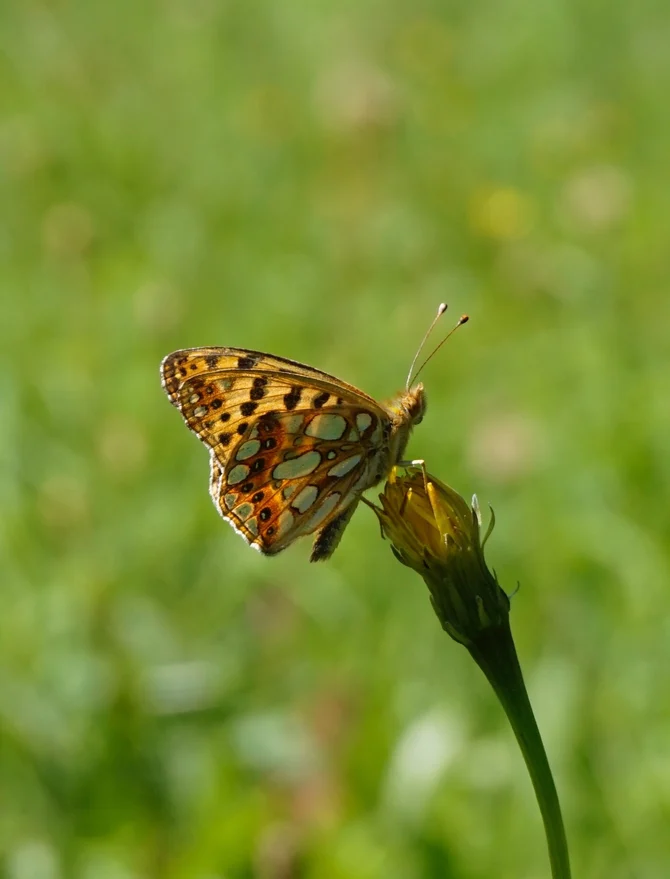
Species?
Issoria lathonia
